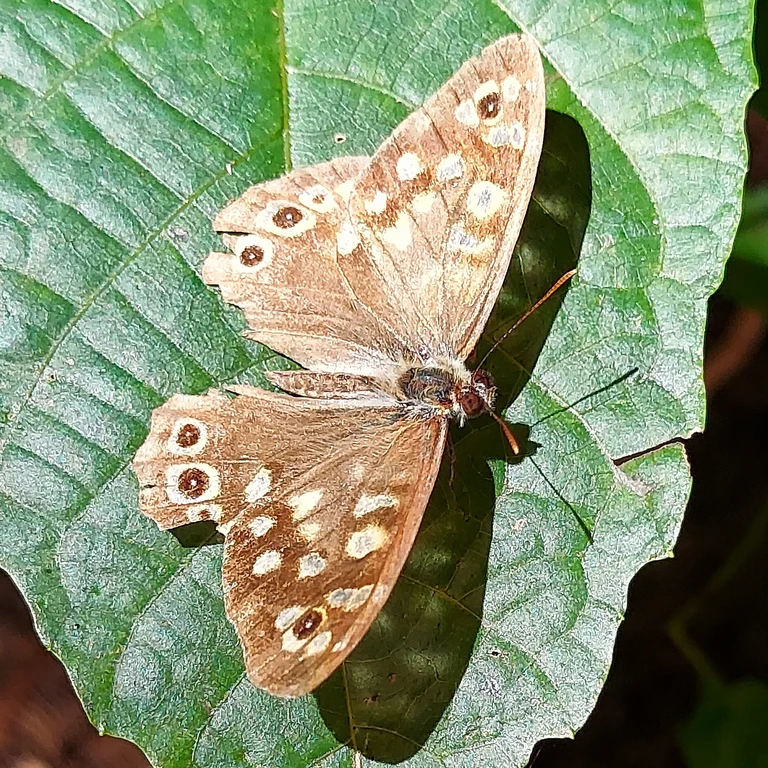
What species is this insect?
Pararge aegeria
